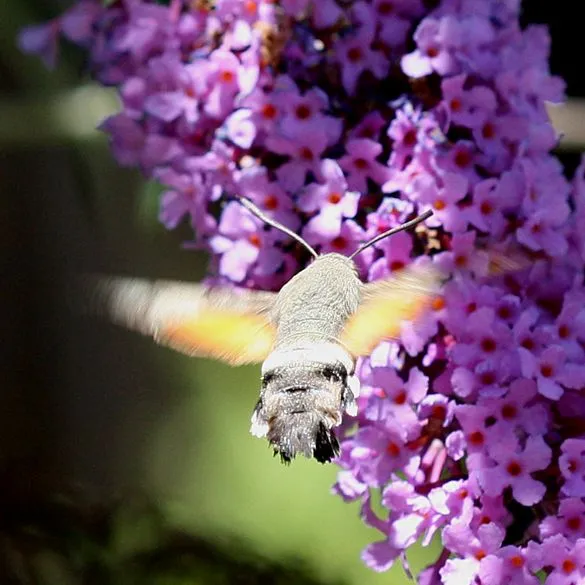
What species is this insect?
Macroglossum stellatarum
